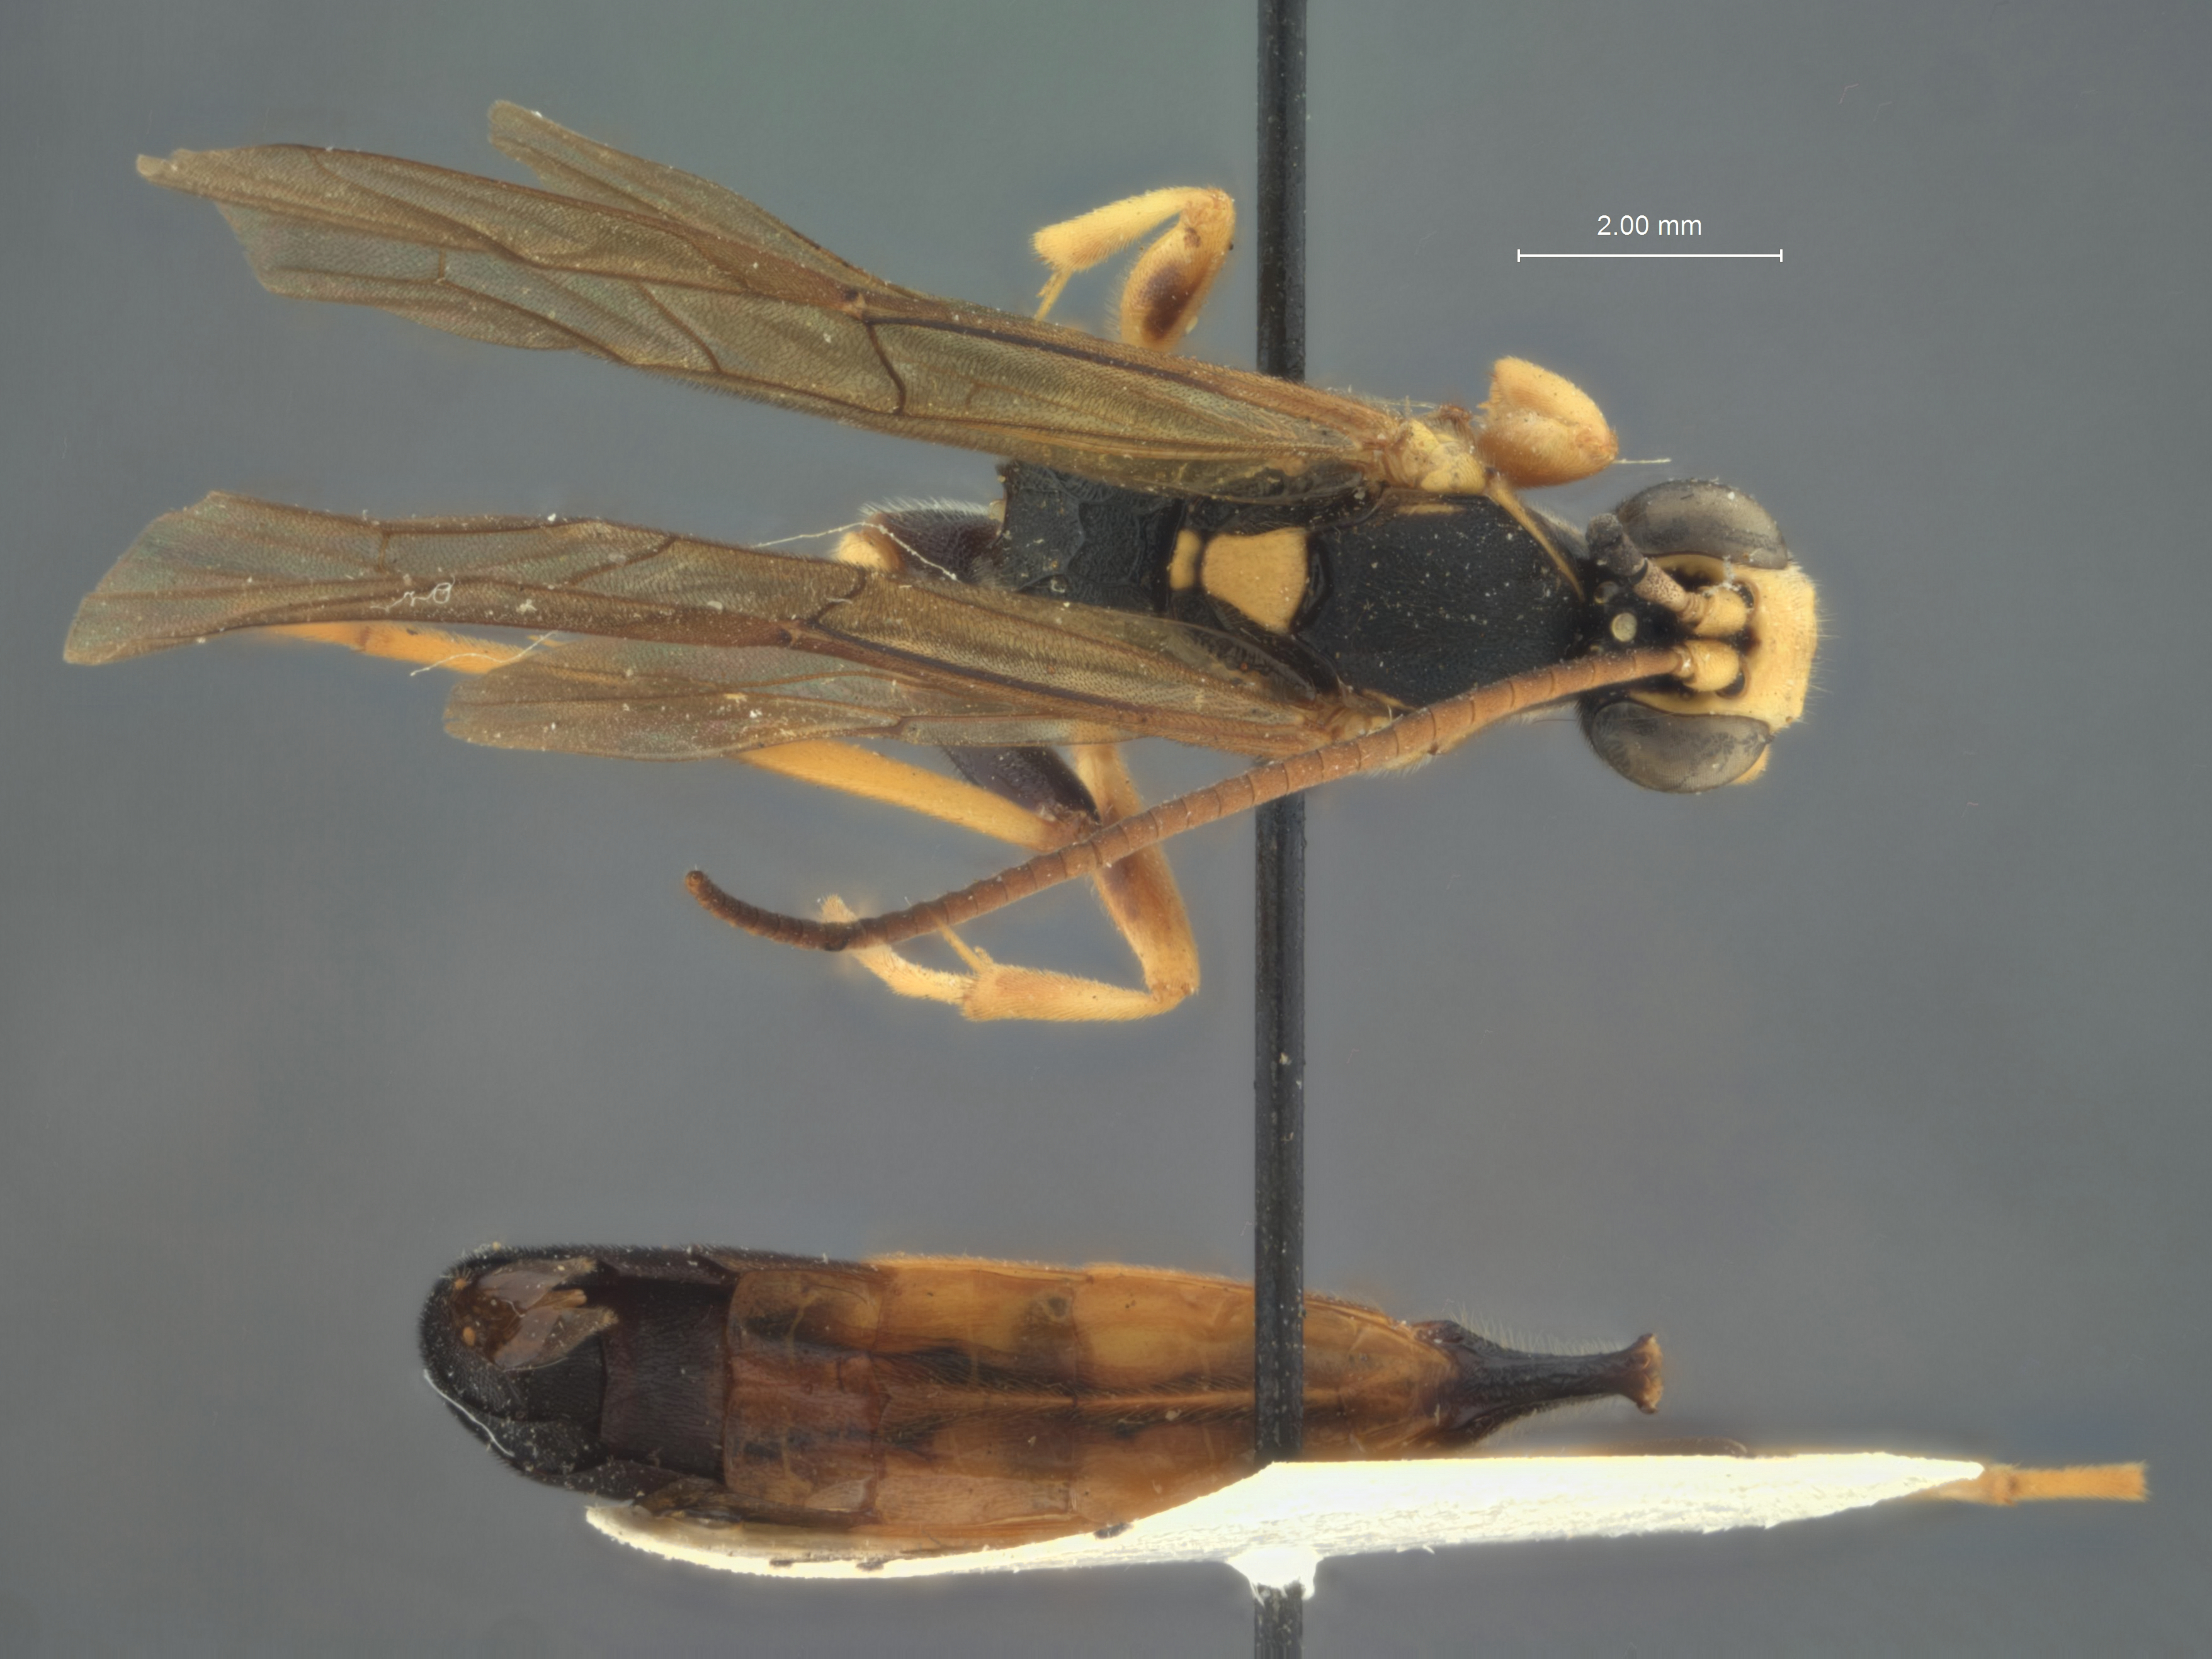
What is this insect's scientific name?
Stenichneumon sapporoensis
